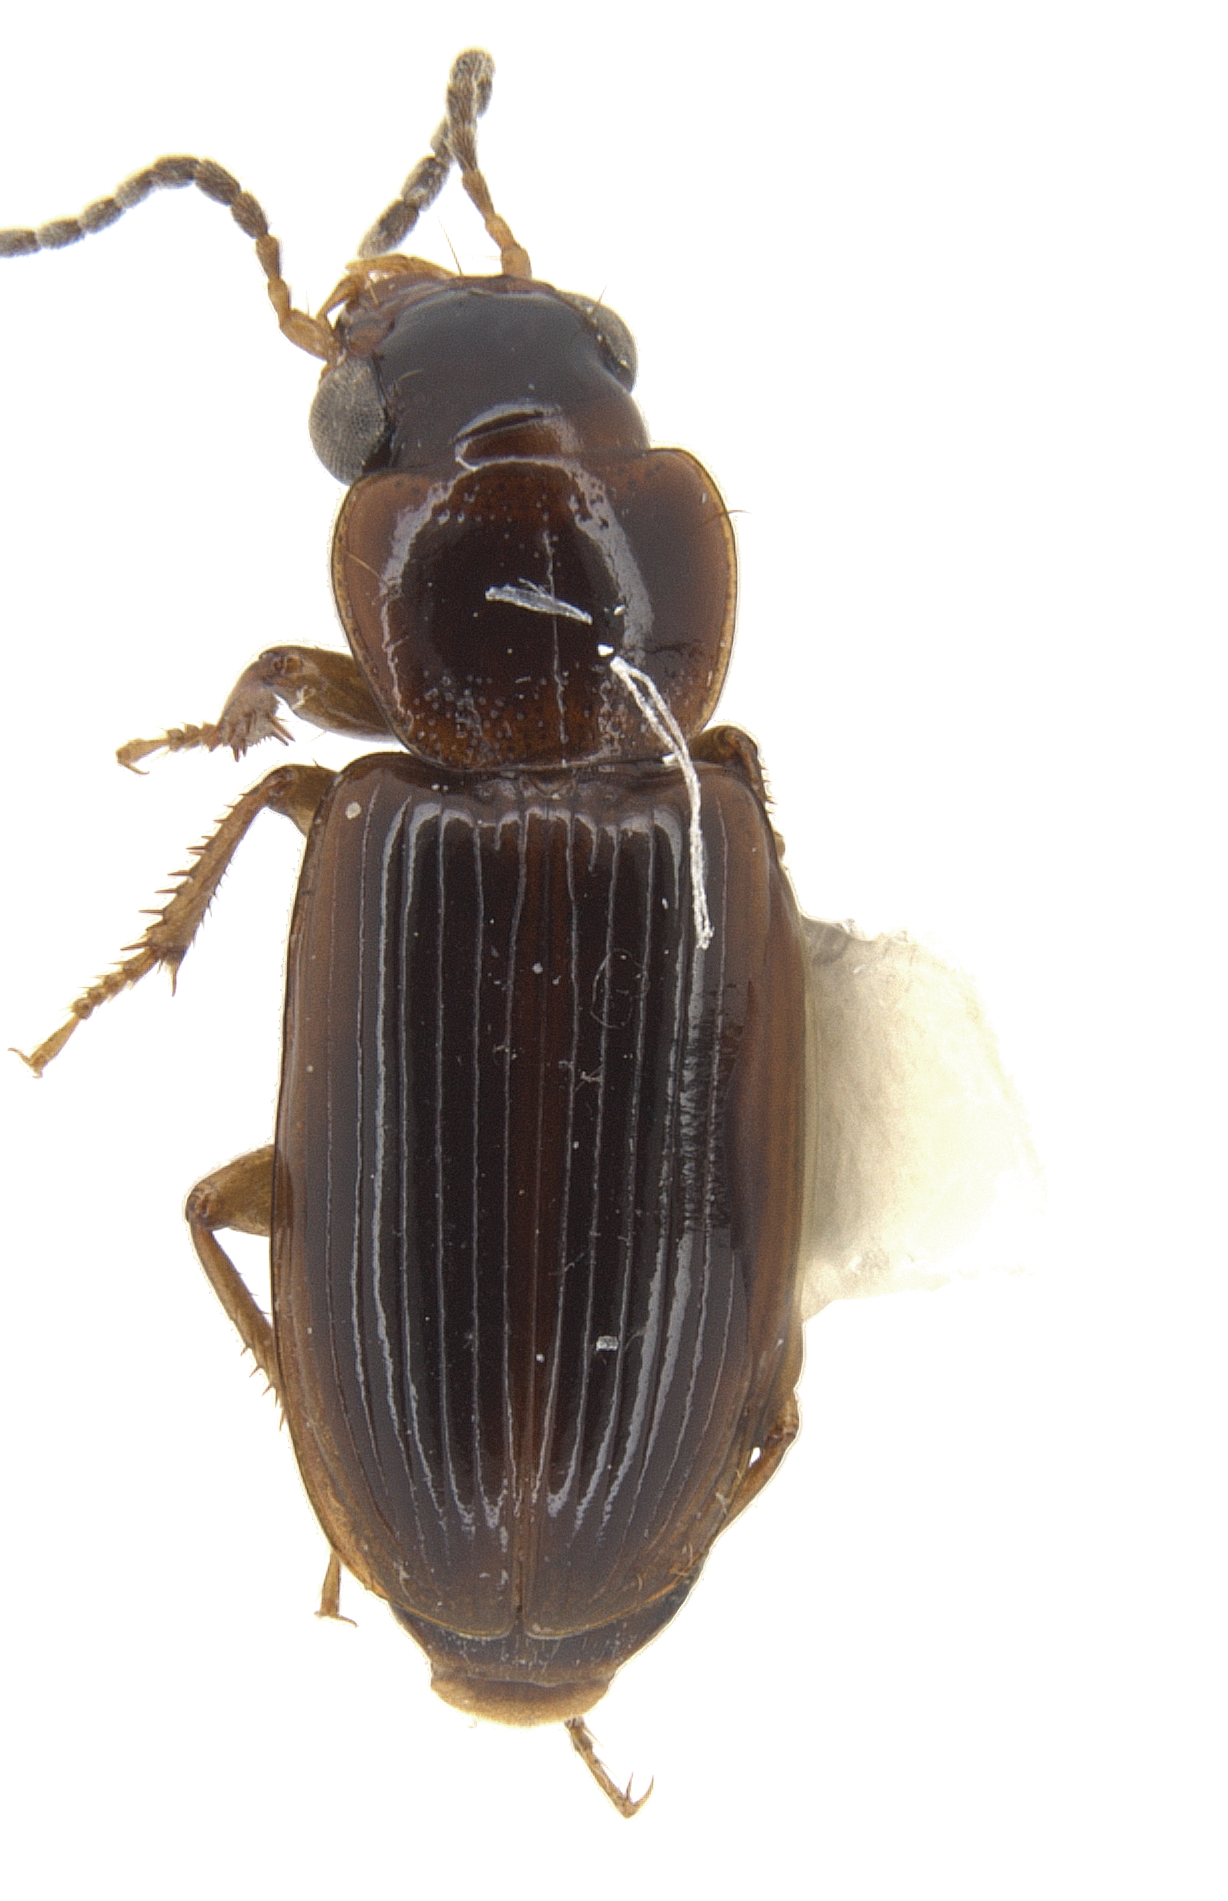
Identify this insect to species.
Acupalpus pauperculus
